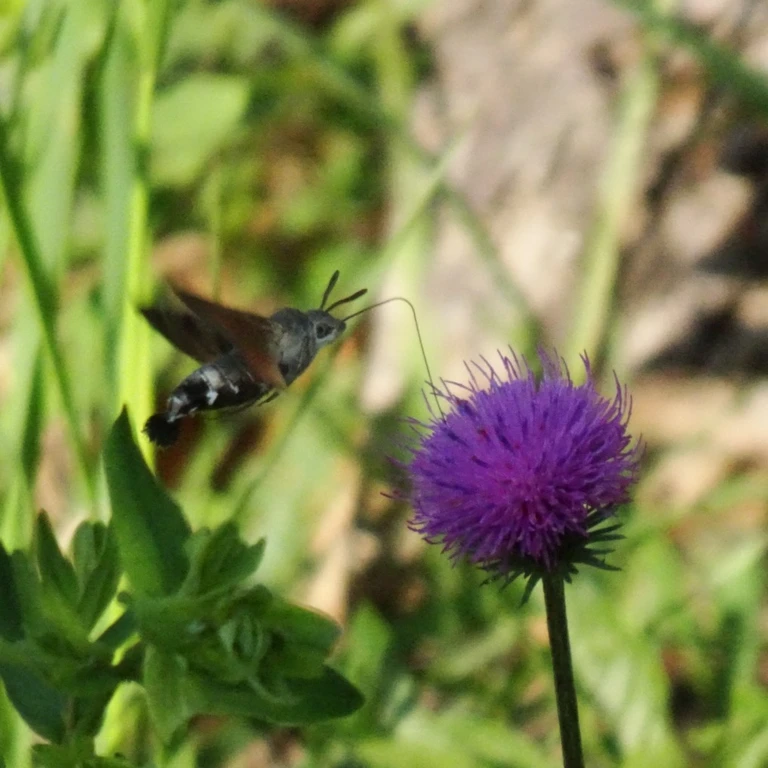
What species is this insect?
Macroglossum stellatarum
